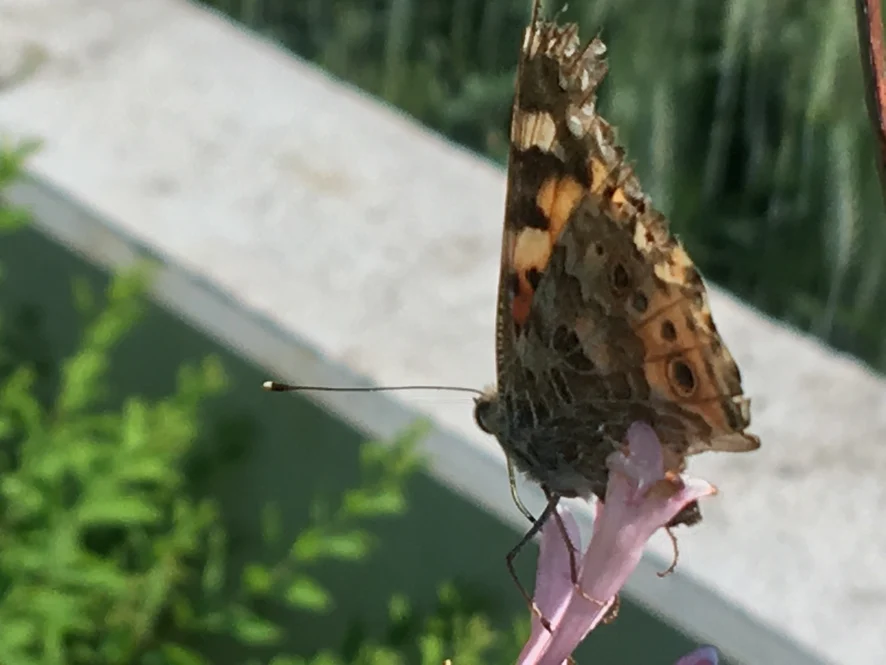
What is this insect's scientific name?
Vanessa cardui
